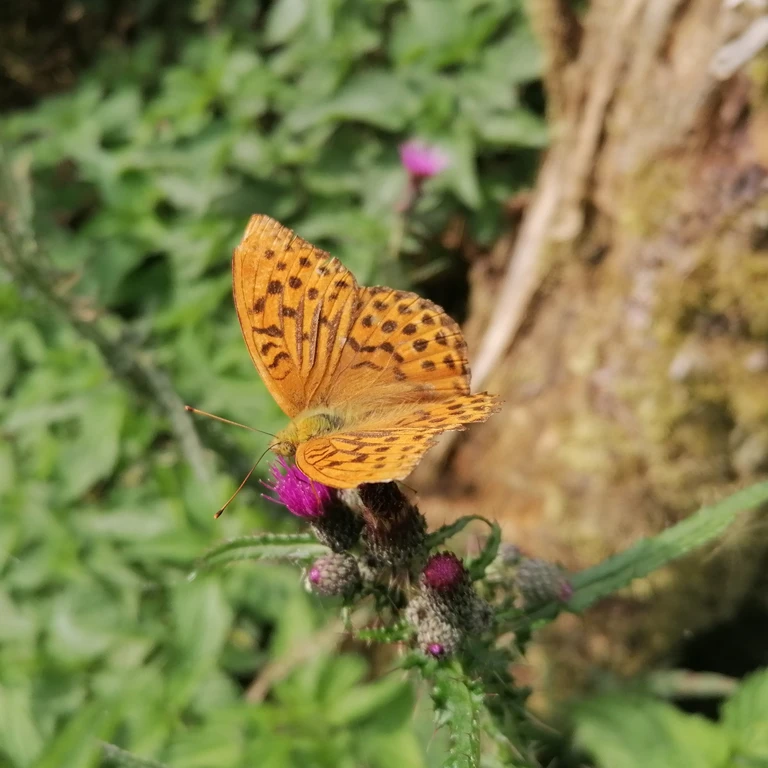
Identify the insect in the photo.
Argynnis paphia
